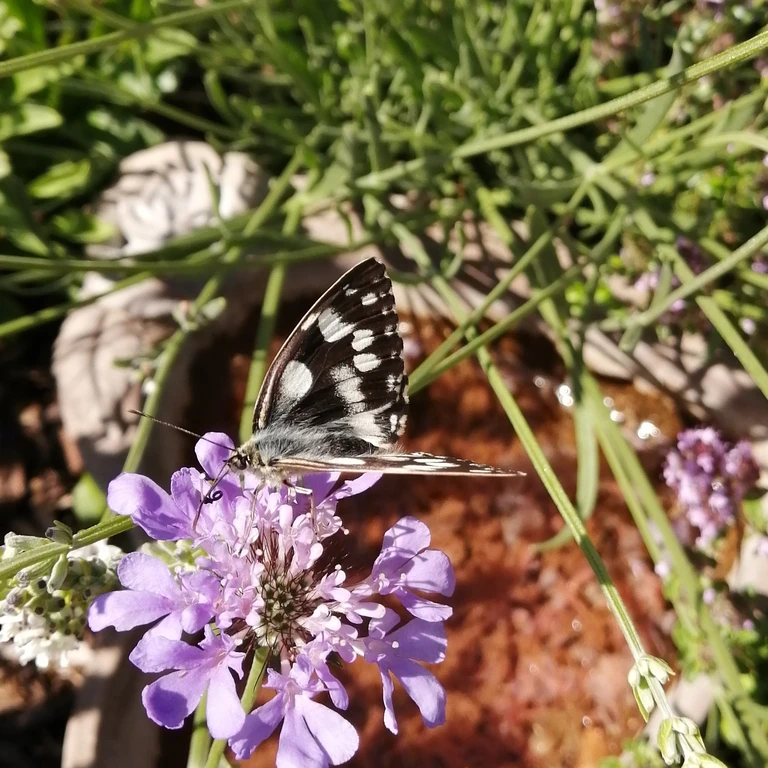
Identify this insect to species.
Melanargia galathea
